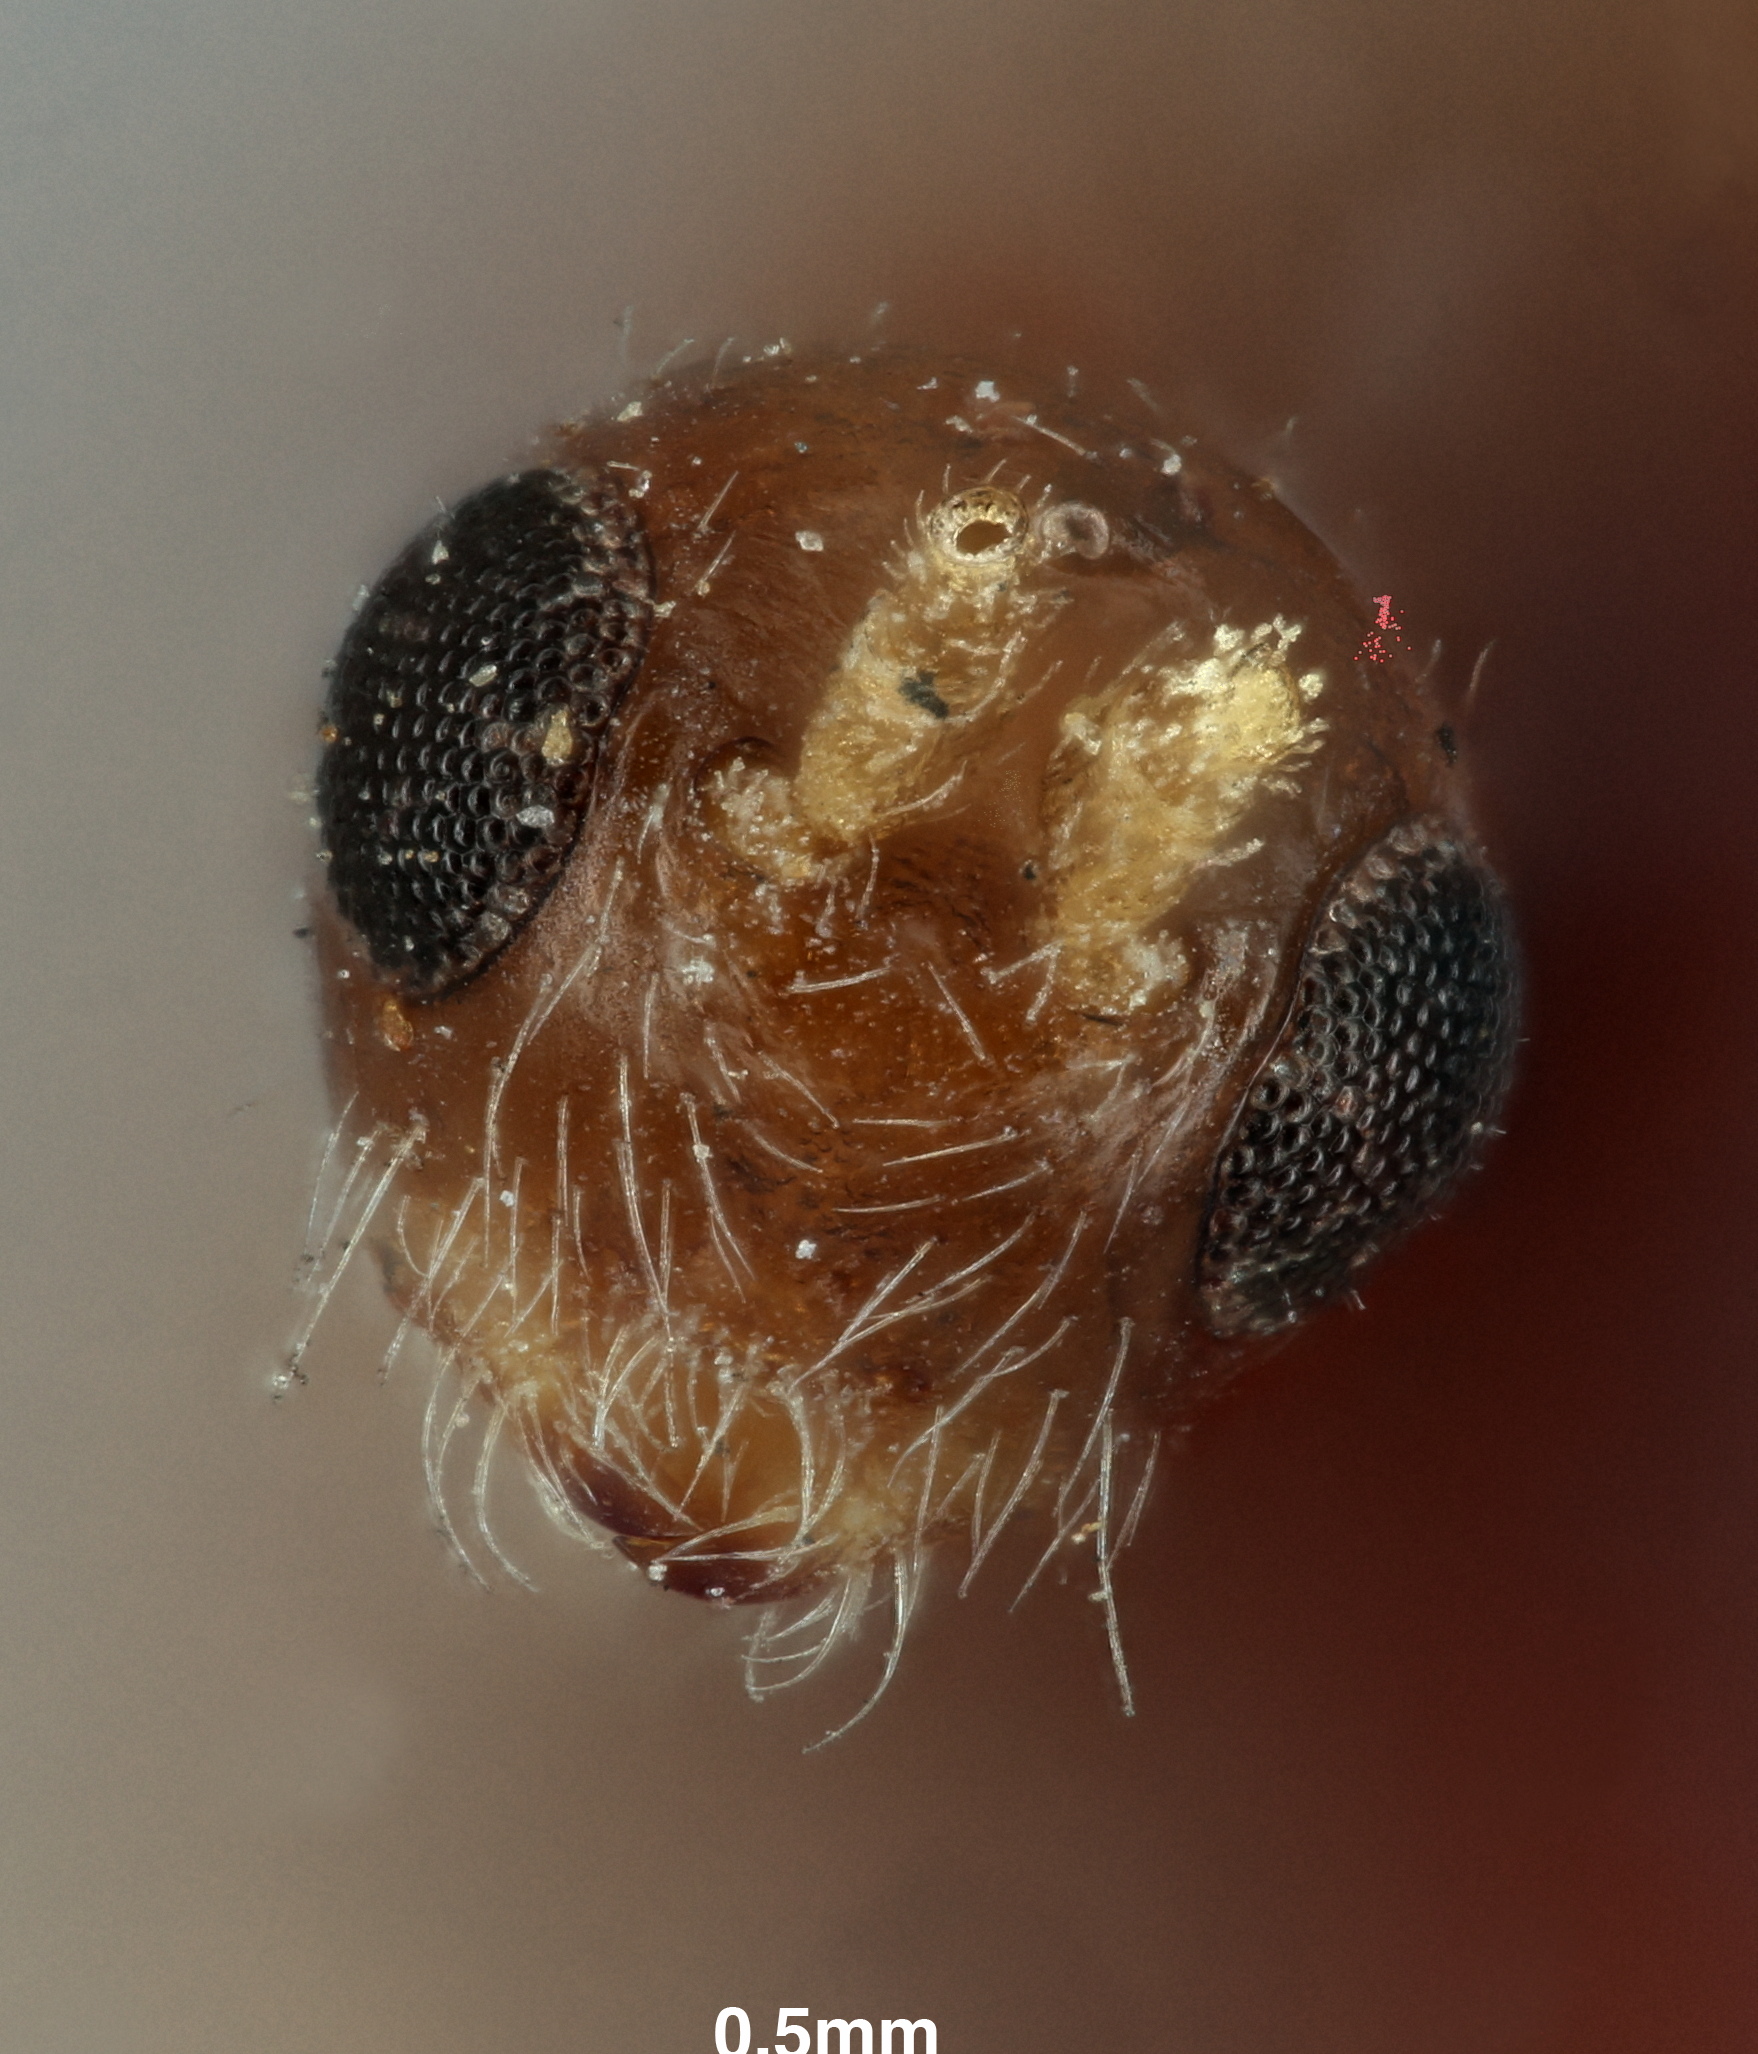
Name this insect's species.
Caenophanes pityophthori
